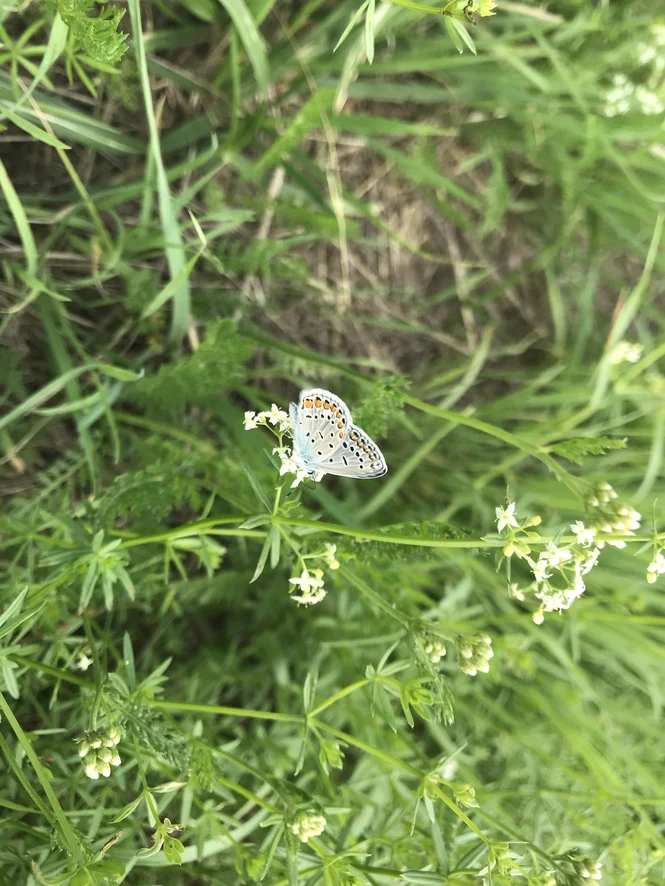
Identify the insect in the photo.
Polyommatus icarus
